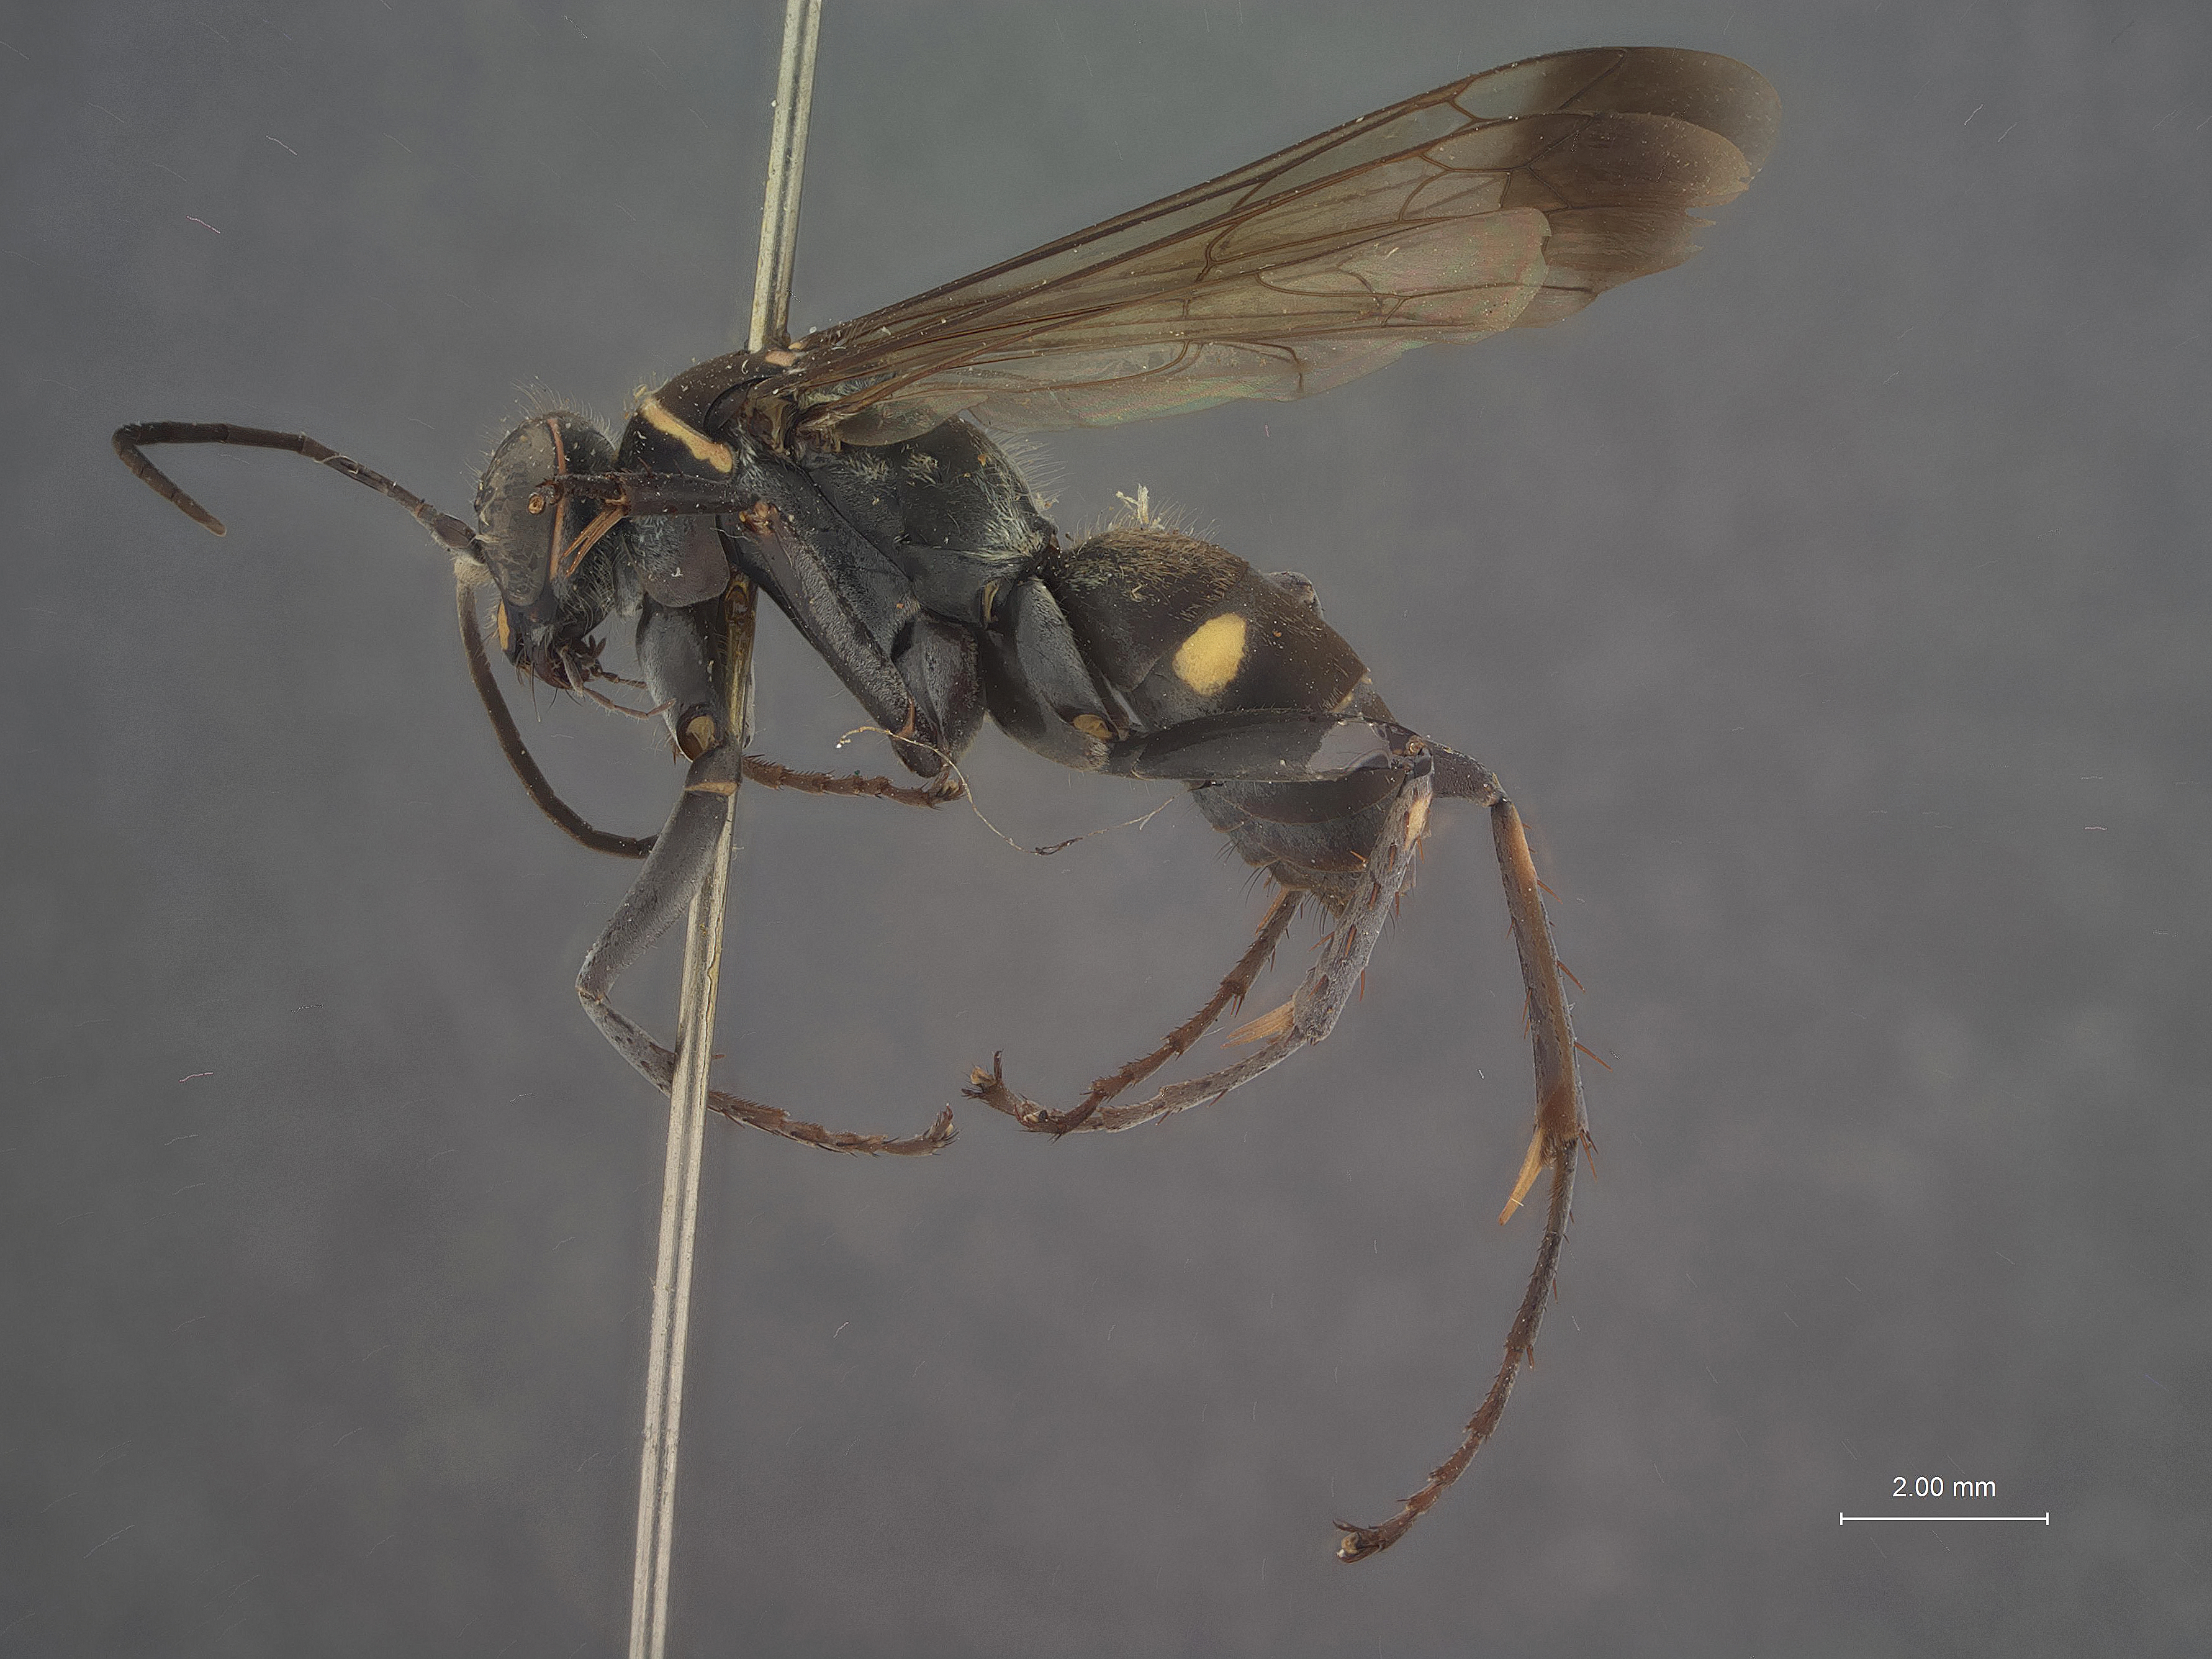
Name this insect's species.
Episyron saussurei
